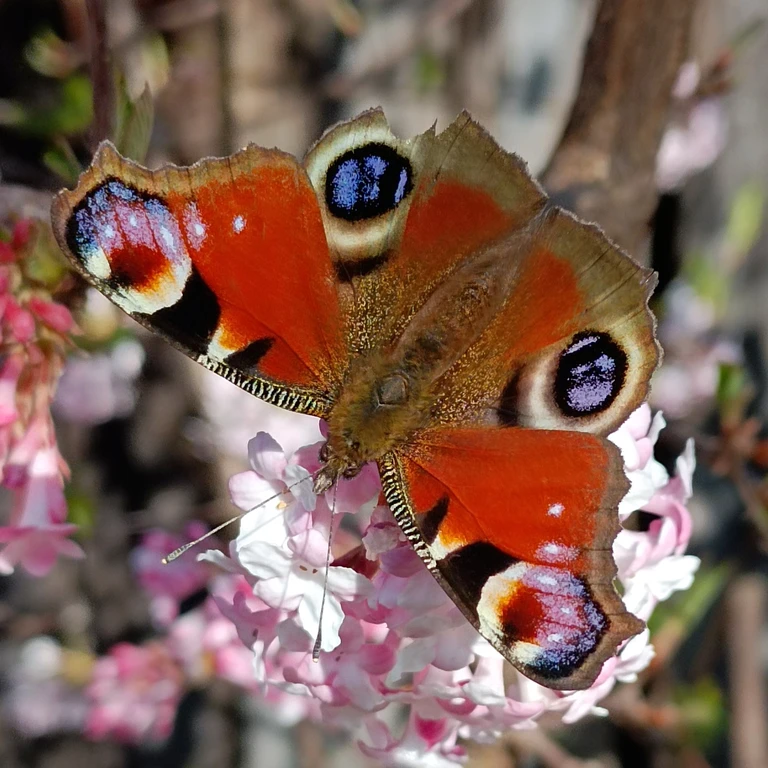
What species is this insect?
Aglais io
